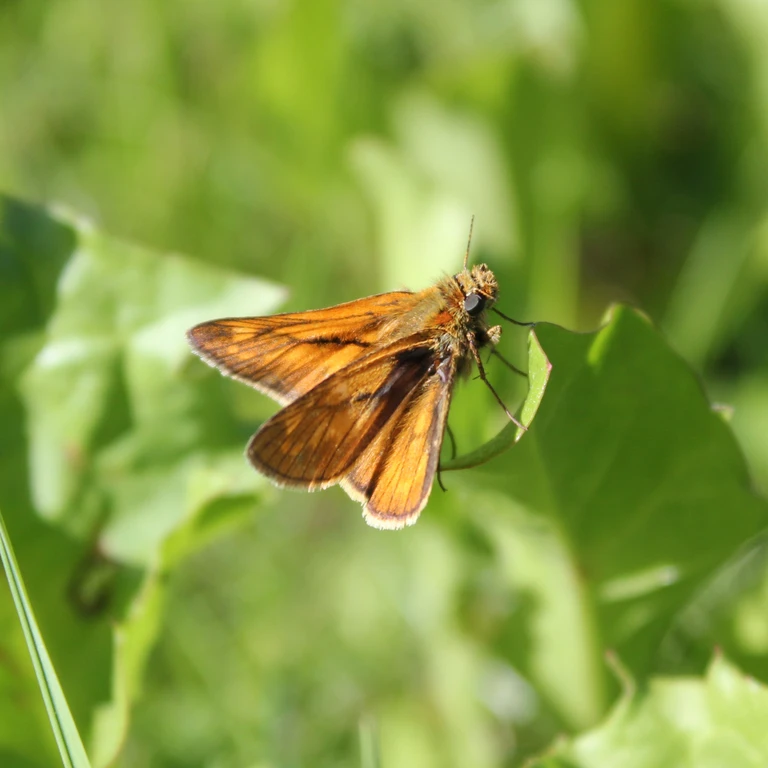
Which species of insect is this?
Ochlodes sylvanus (also Ochlodes venata)
